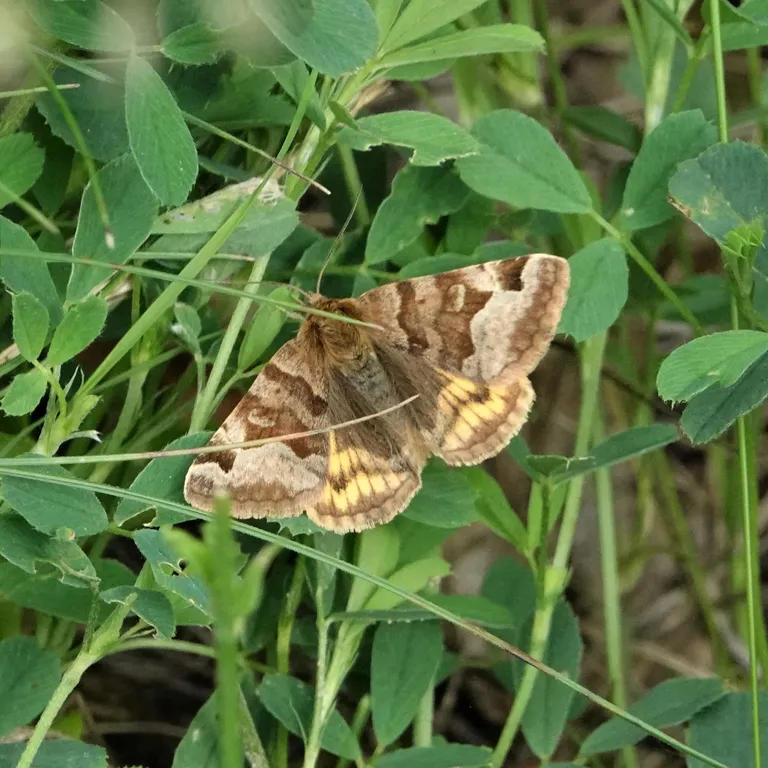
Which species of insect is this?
Euclidia glyphica
